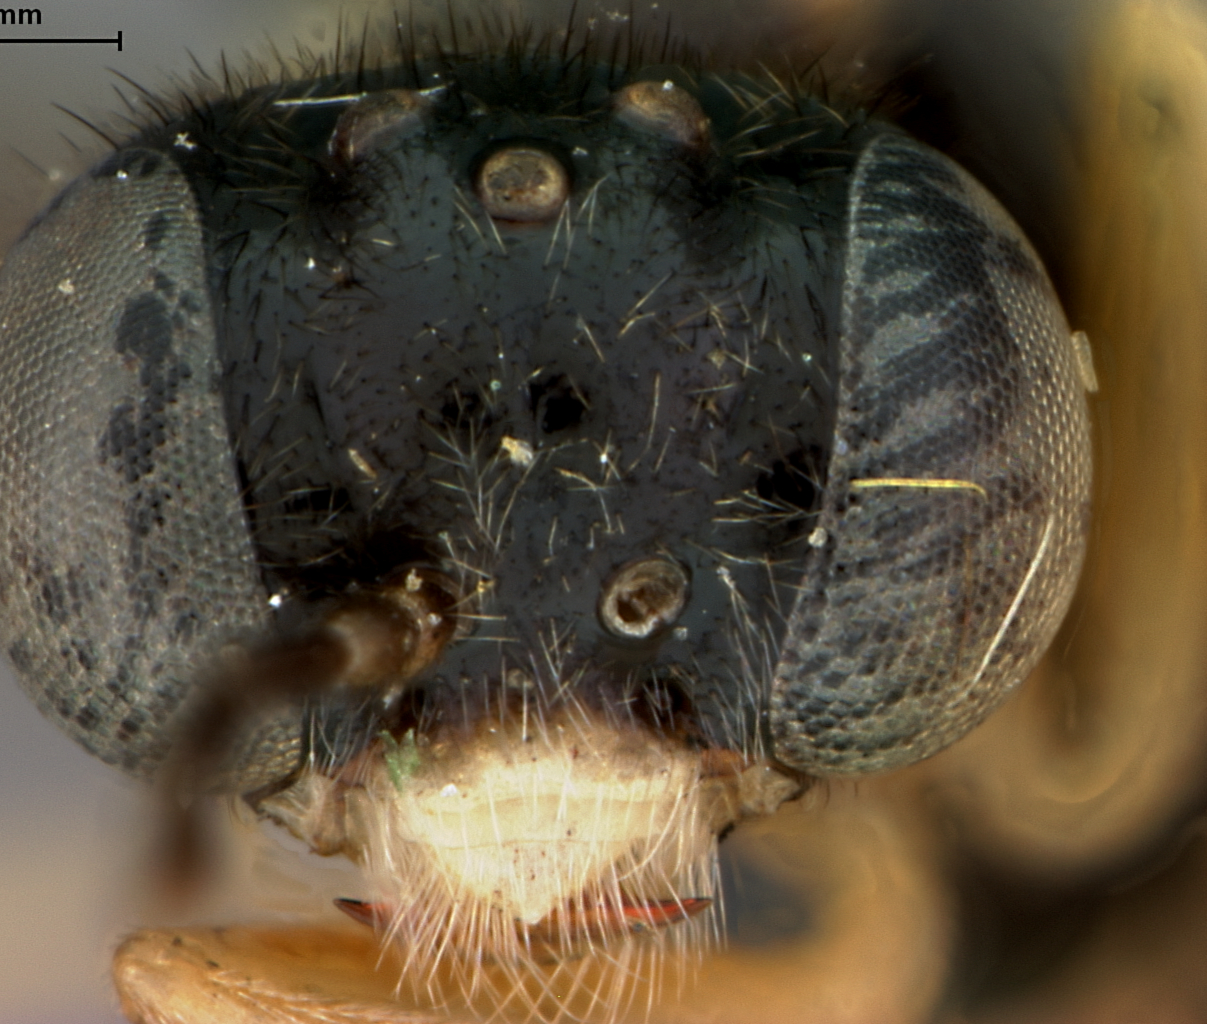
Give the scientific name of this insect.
Acordulecera antennata
